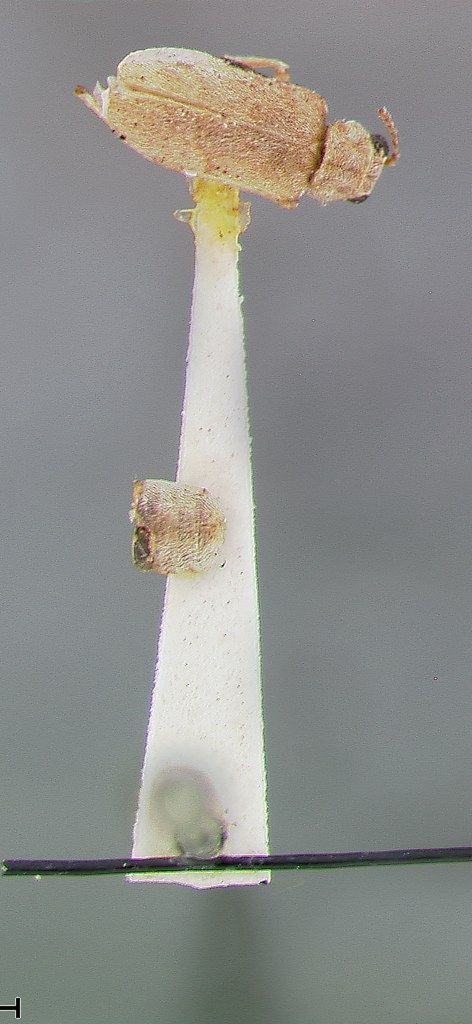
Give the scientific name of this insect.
Monoxia minuta
